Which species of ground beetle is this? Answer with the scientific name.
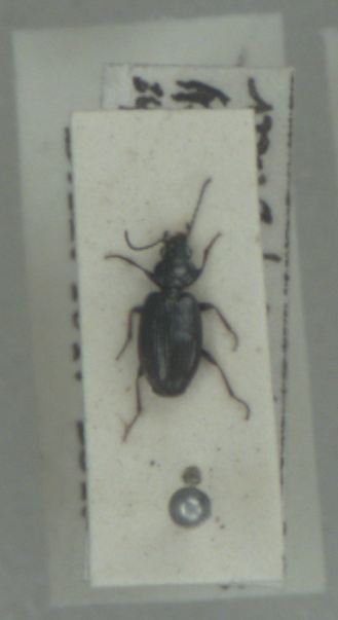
Bembidion aeneum
